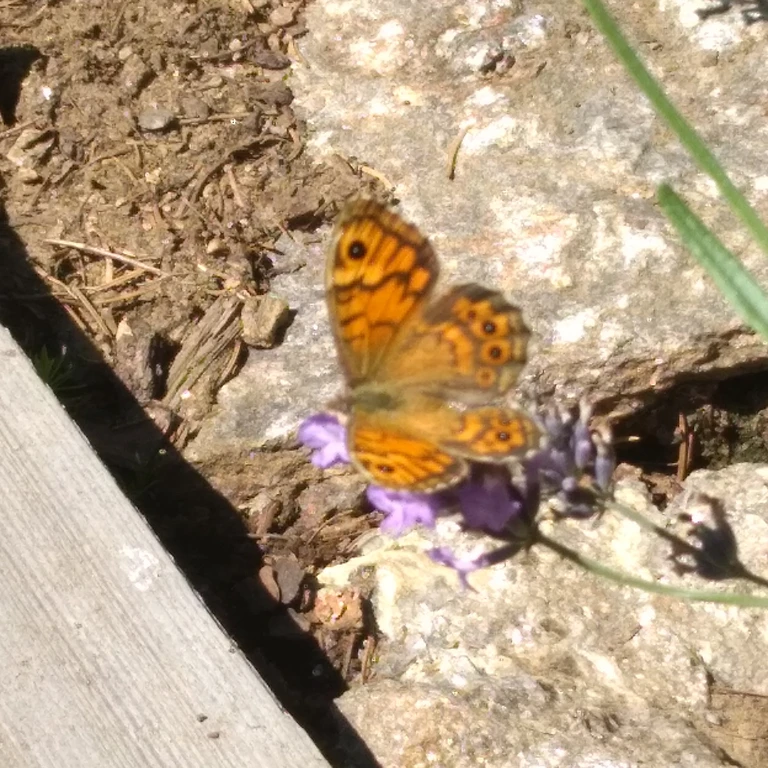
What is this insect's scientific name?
Lasiommata megera (also Pararge megera)
